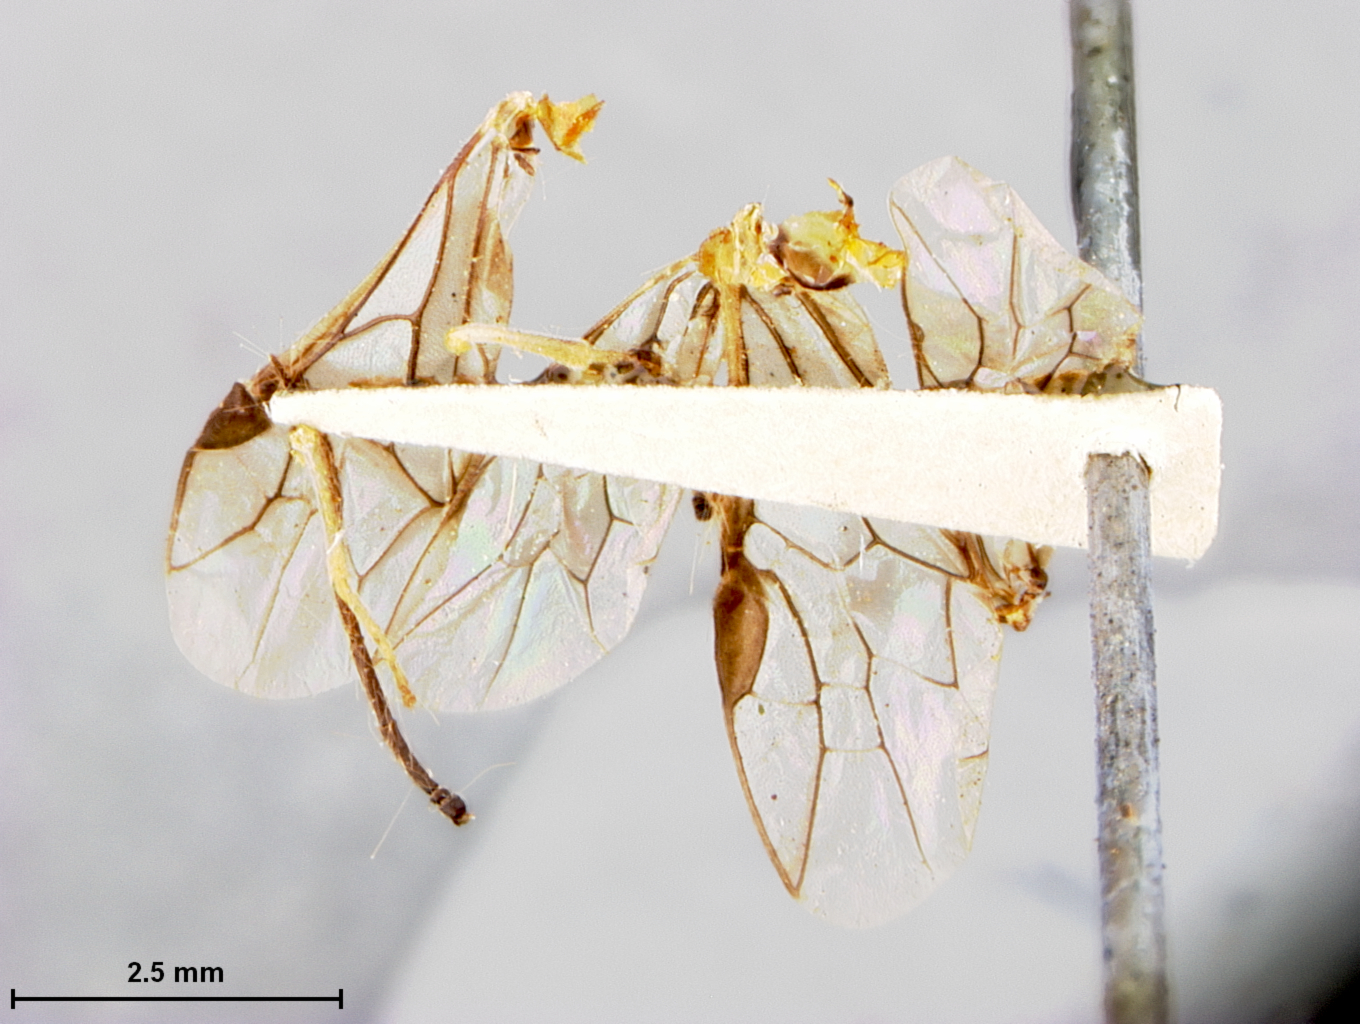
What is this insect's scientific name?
Dineurus pallida
